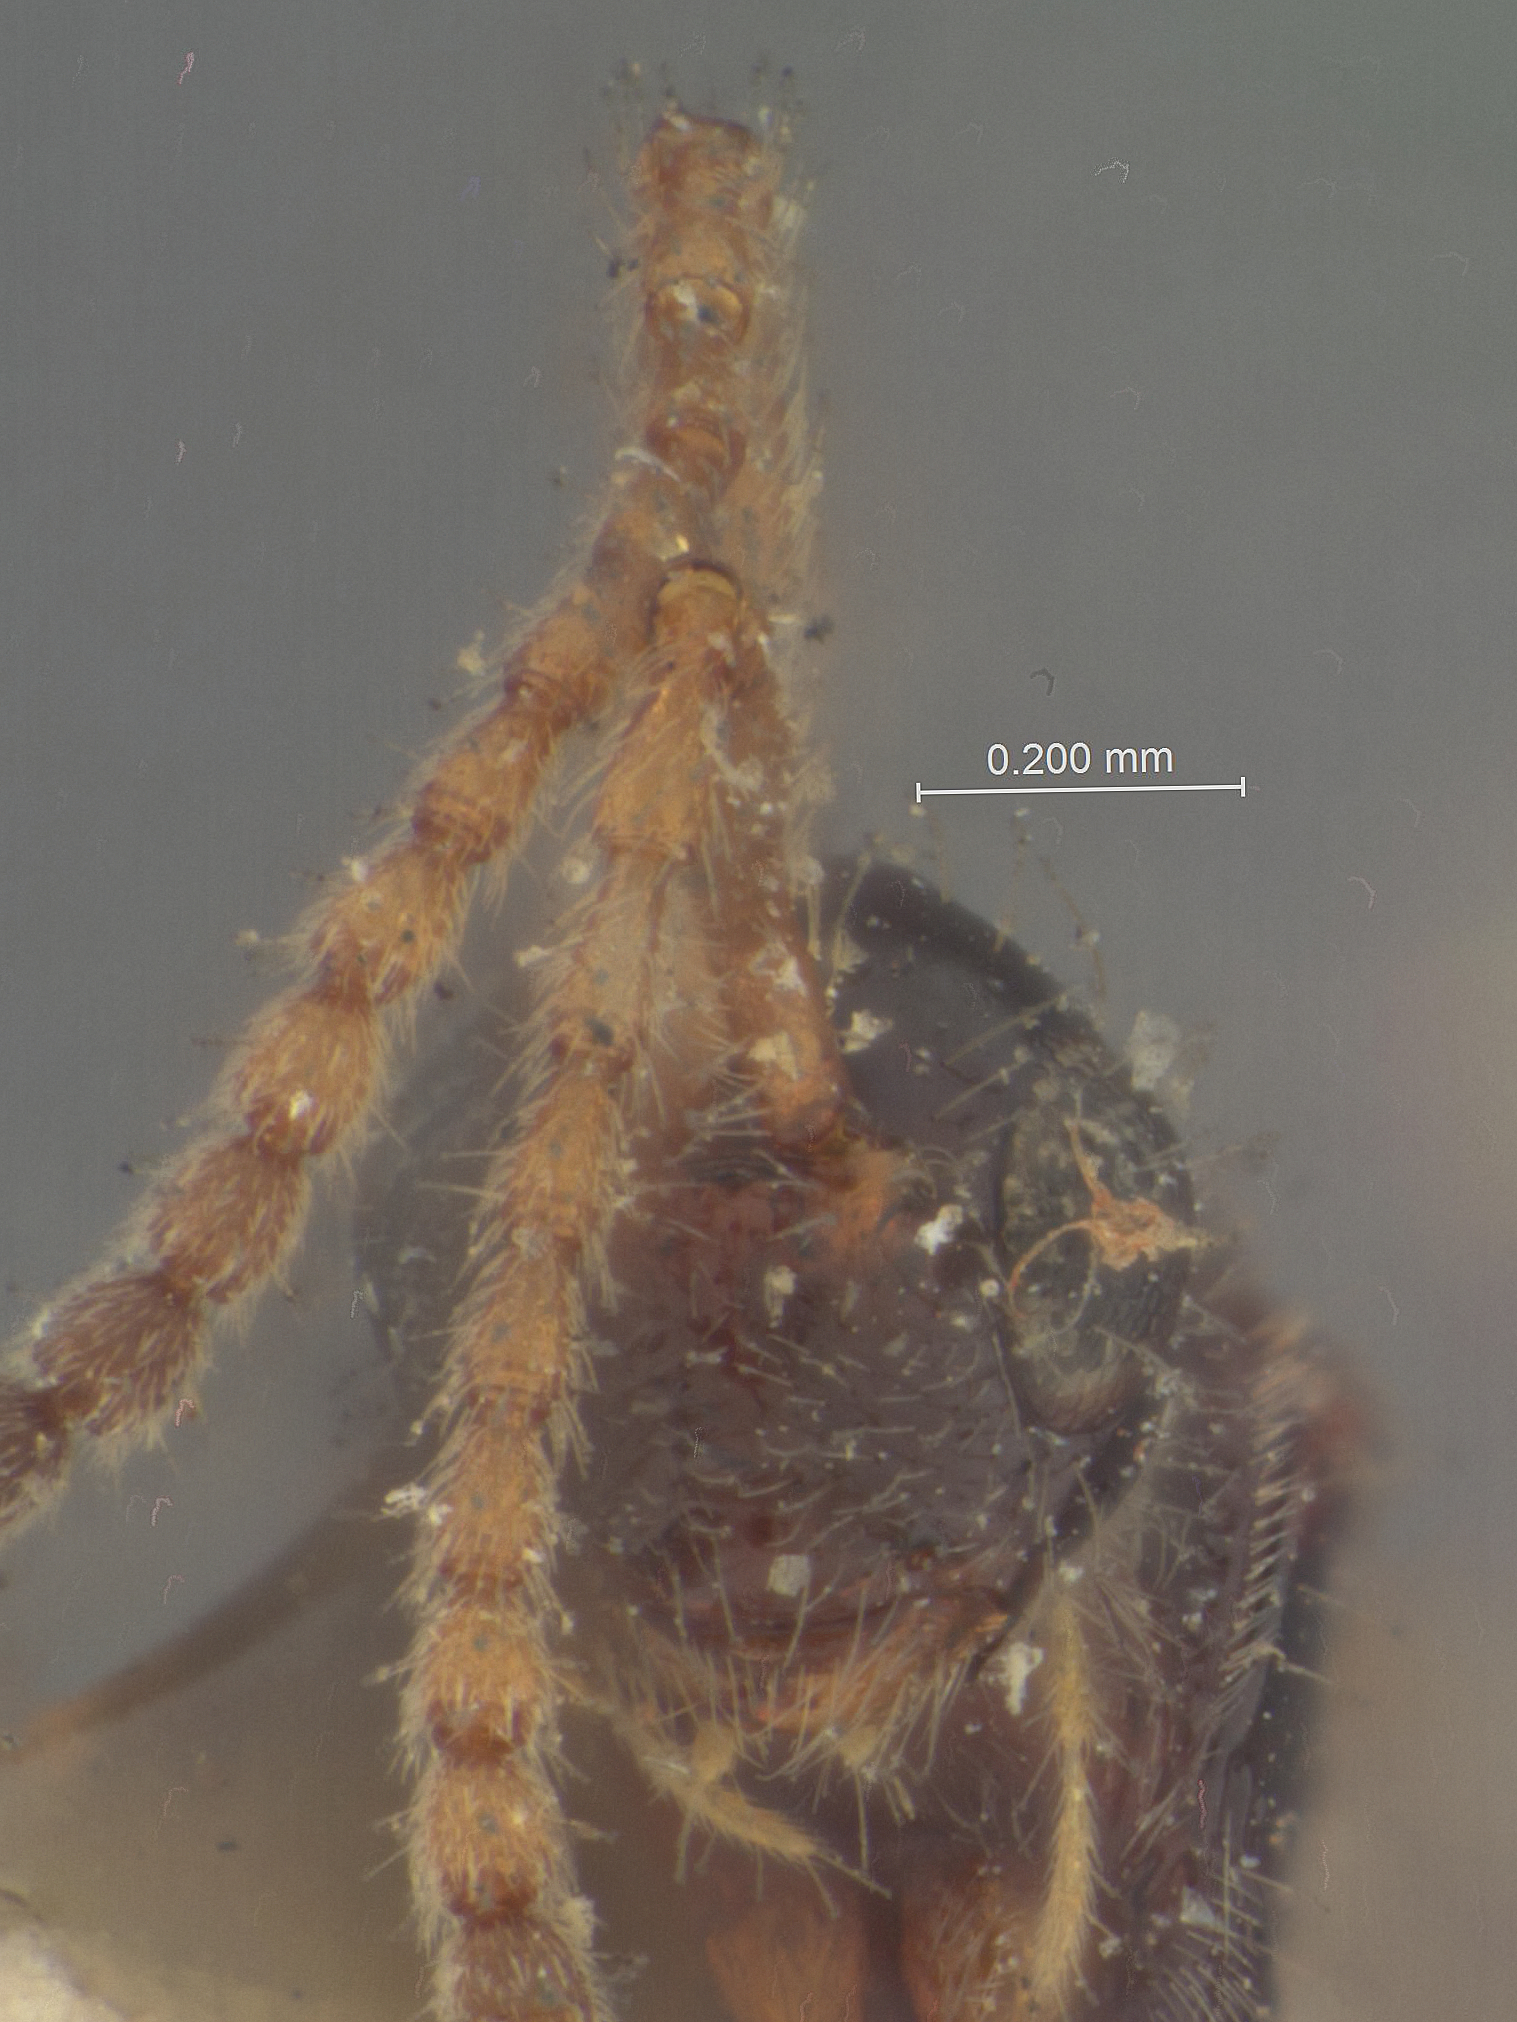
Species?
Paramesius spinosus
